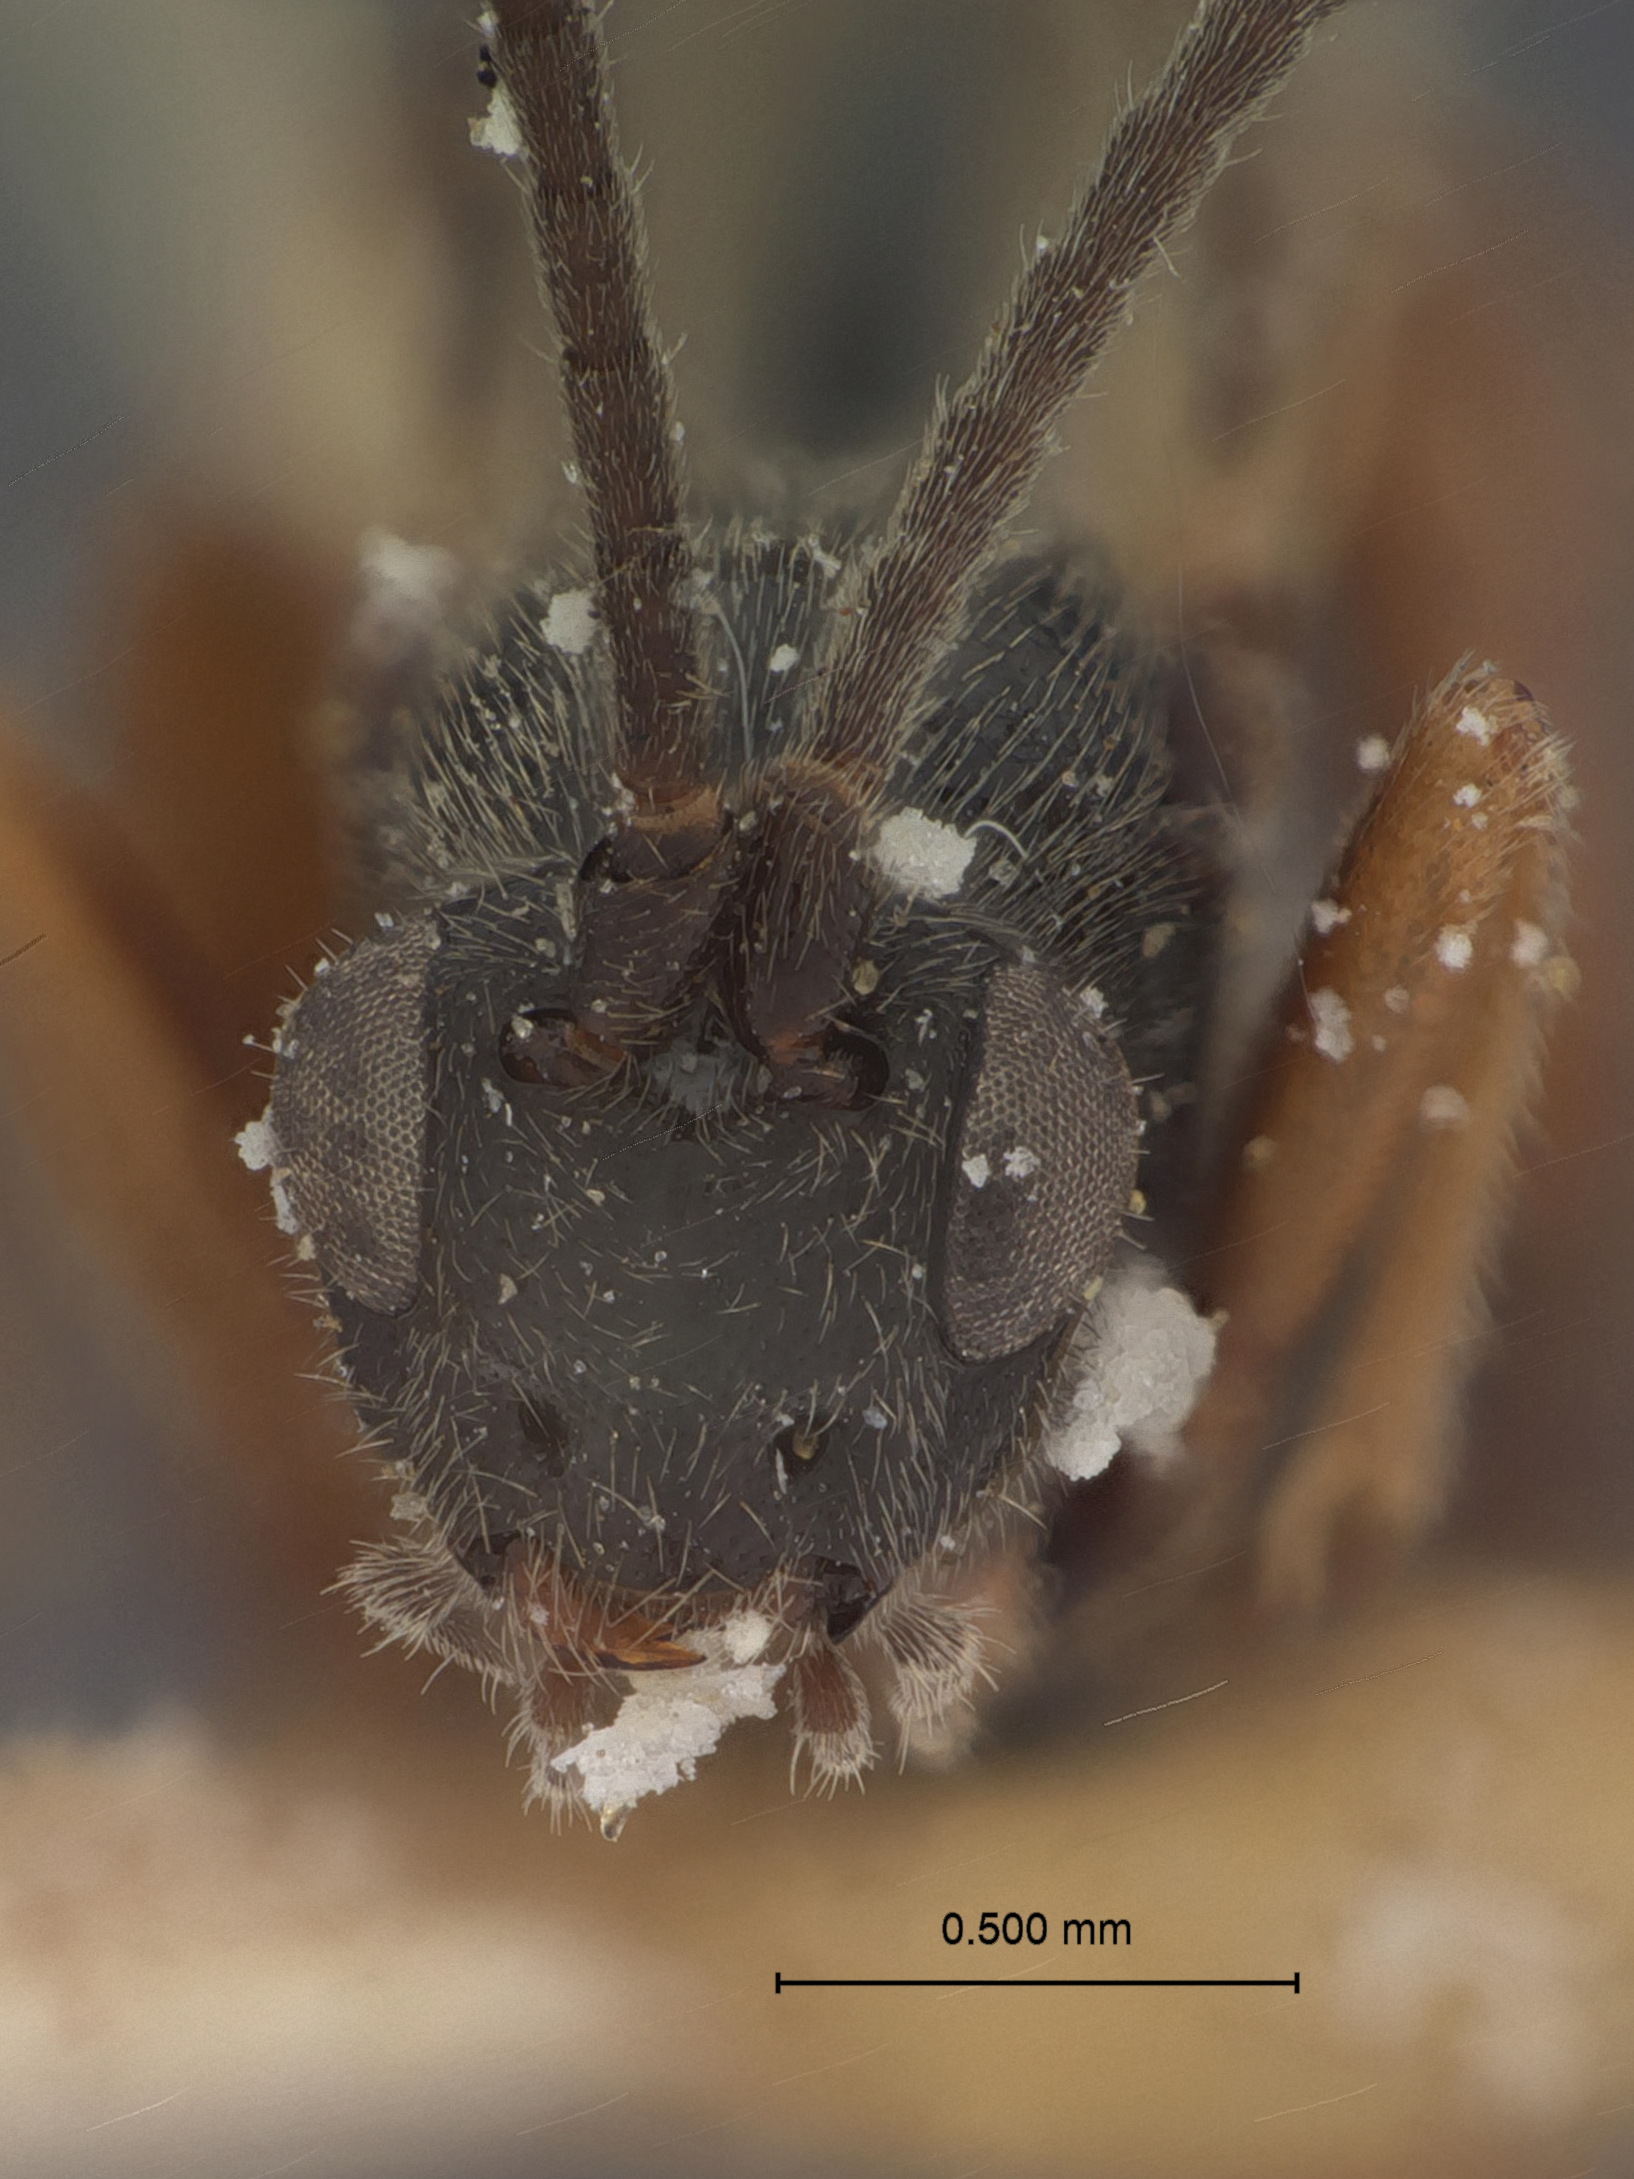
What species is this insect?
Orgilus oregonensis
